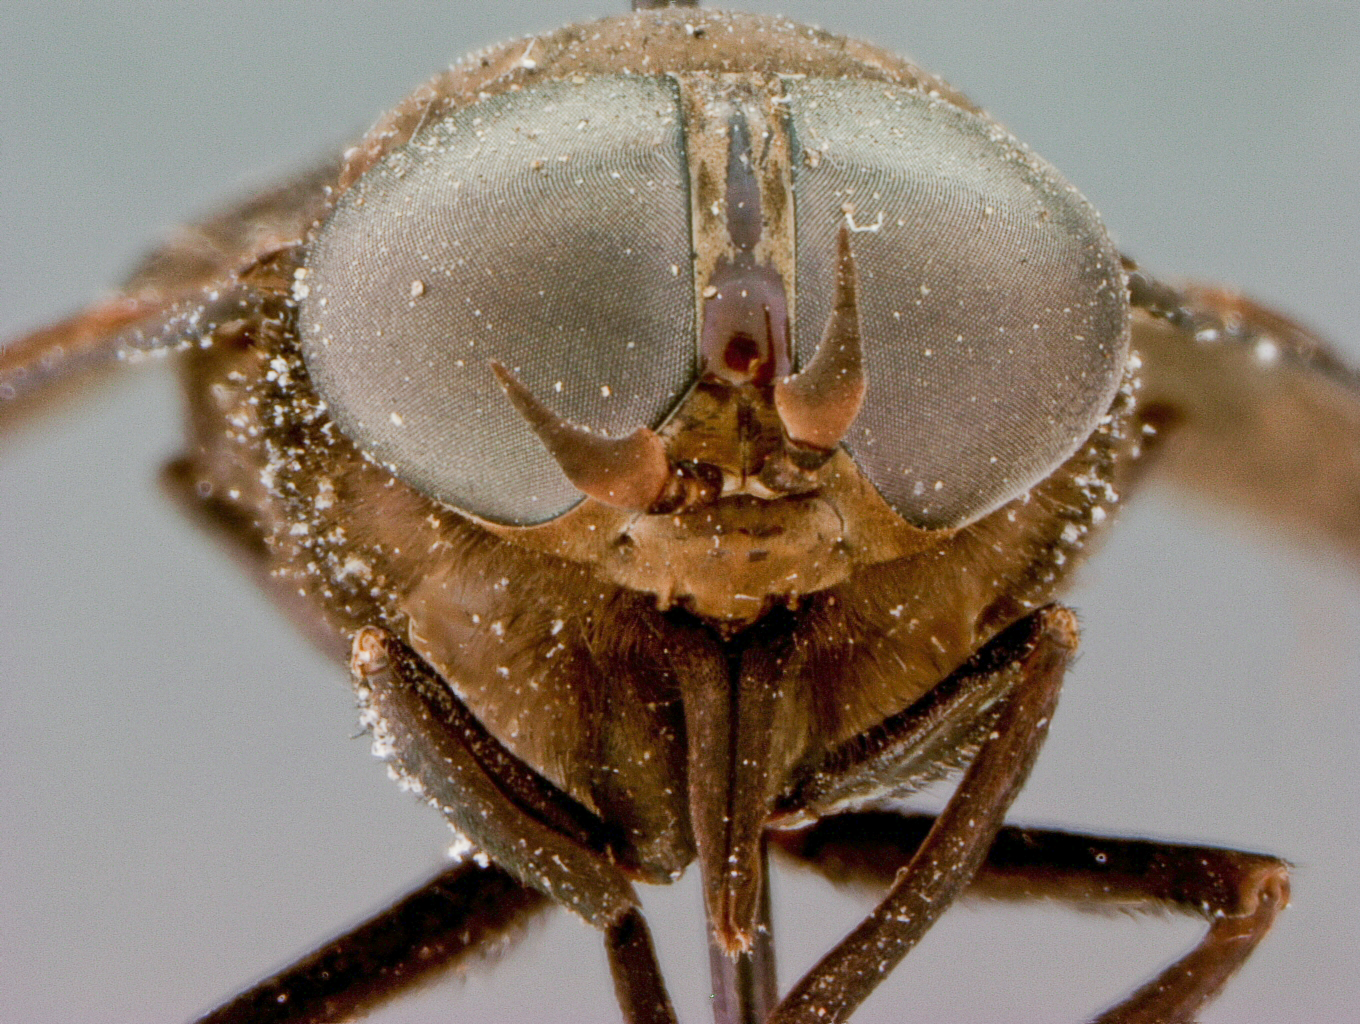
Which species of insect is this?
Tabanus nigrescens
